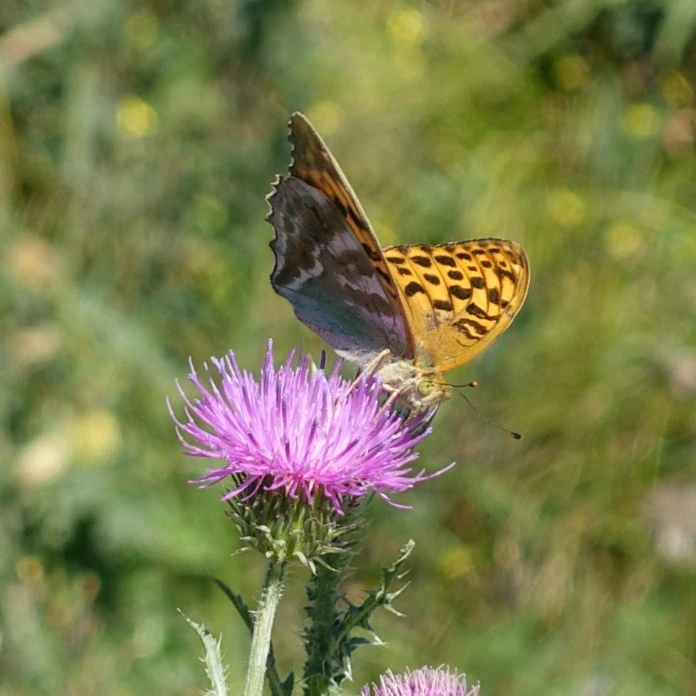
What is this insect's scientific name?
Argynnis paphia
